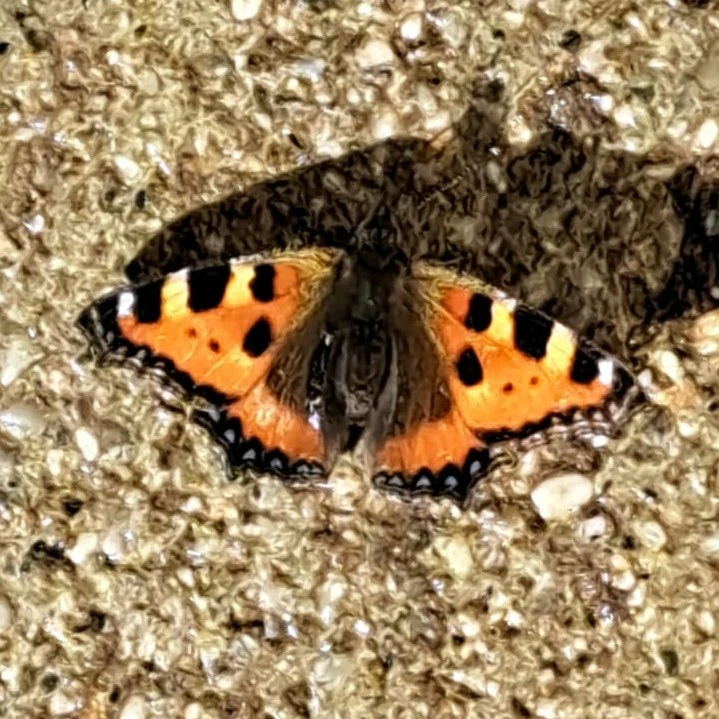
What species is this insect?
Aglais urticae
